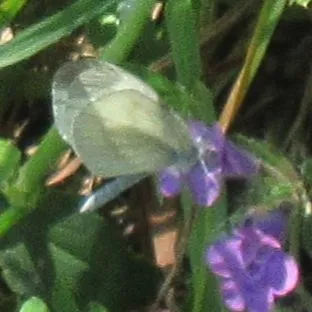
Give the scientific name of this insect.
Leptidea sinapis/juvernica
